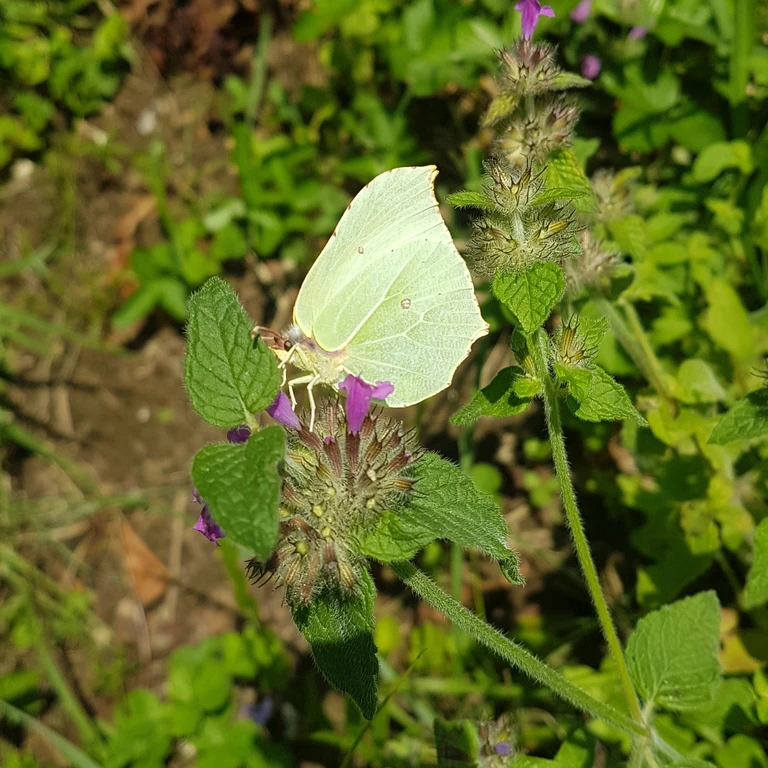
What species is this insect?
Gonepteryx rhamni
